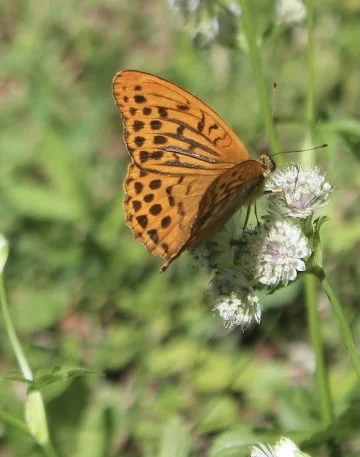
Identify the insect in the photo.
Argynnis paphia
